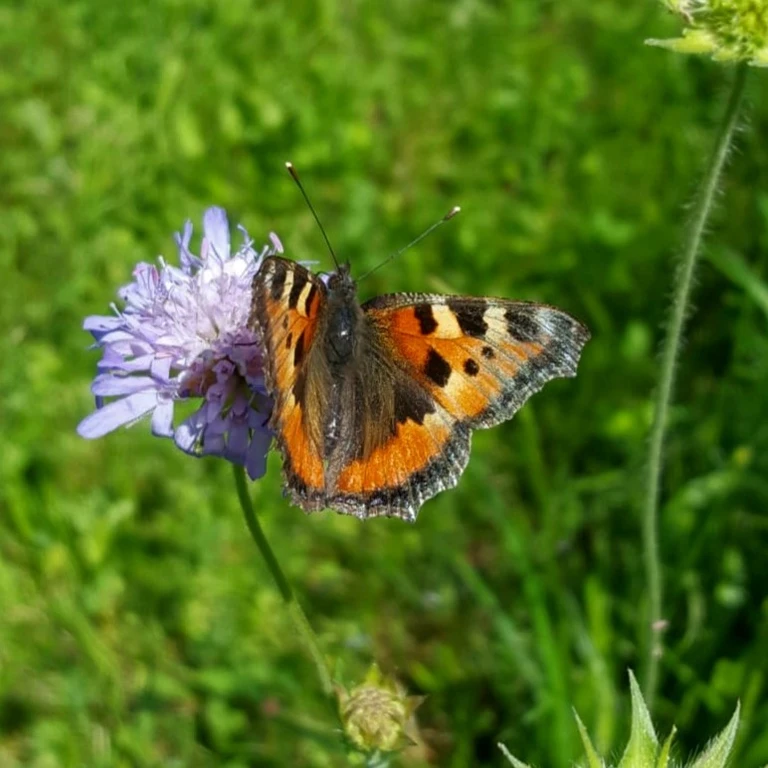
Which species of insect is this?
Aglais urticae
